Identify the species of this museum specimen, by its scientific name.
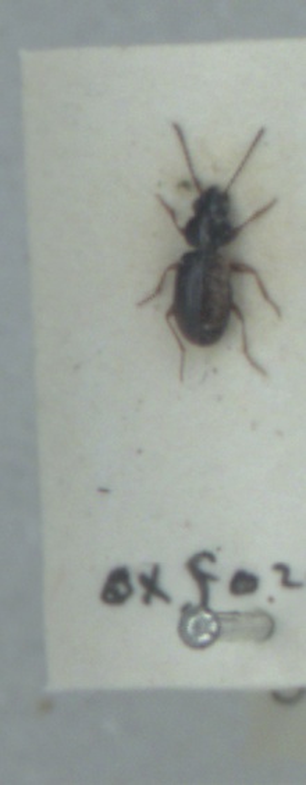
Bembidion mannerheimii
